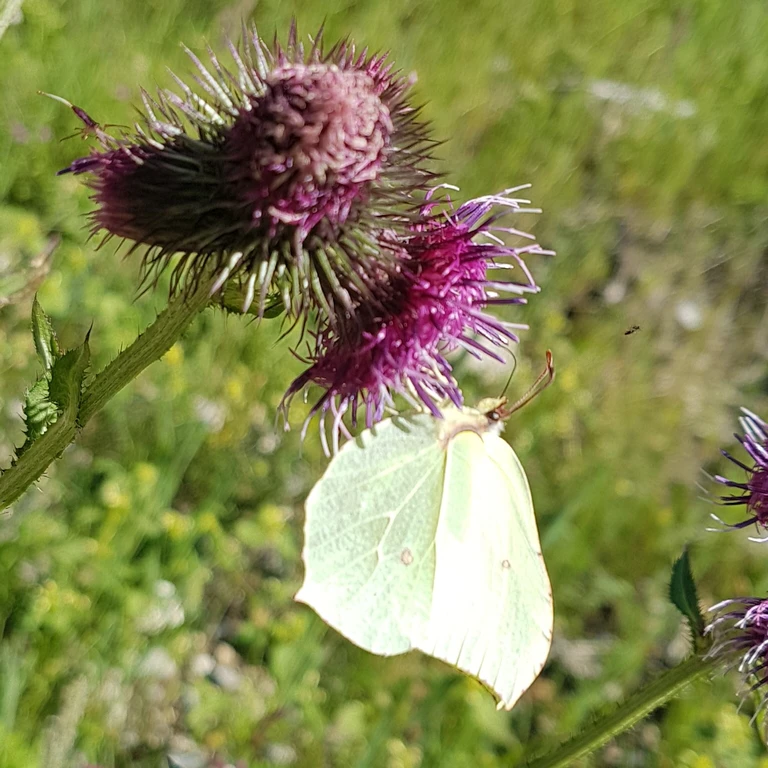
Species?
Gonepteryx rhamni
